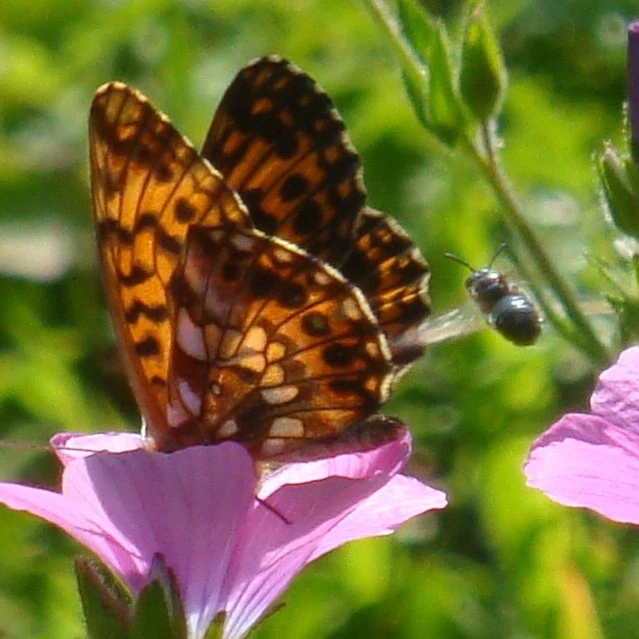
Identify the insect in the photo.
Boloria dia
